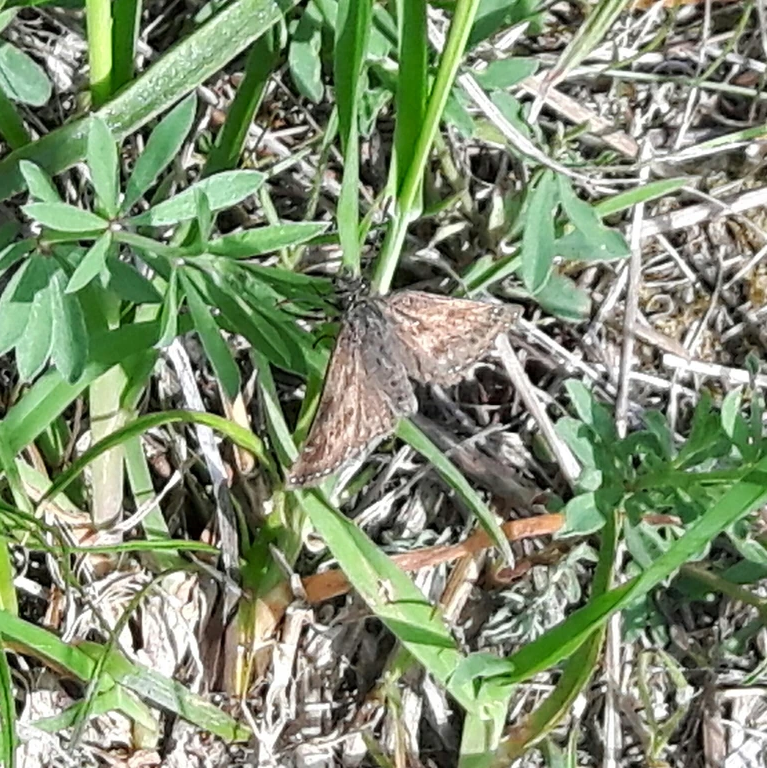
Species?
Erynnis tages
